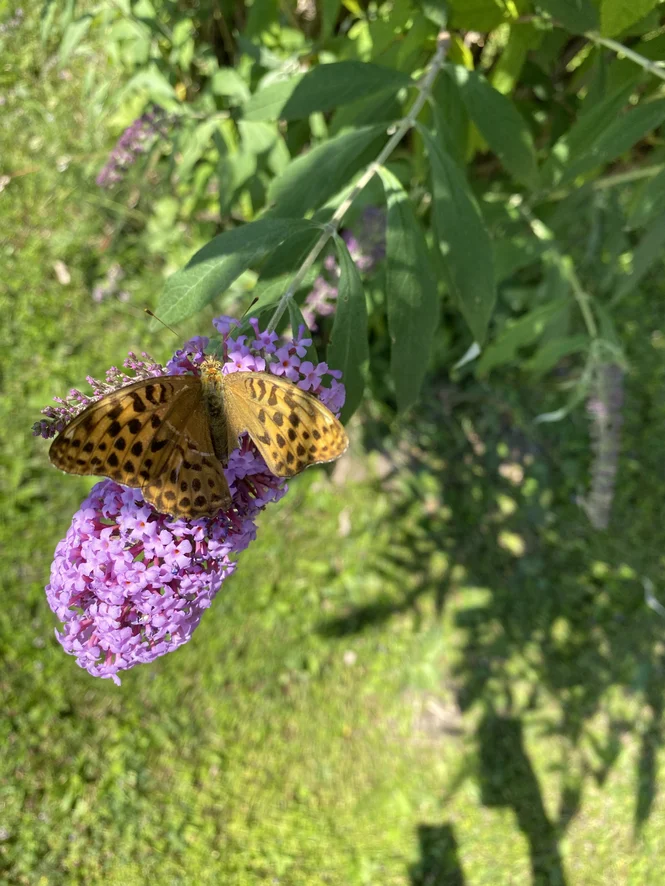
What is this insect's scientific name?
Argynnis paphia
